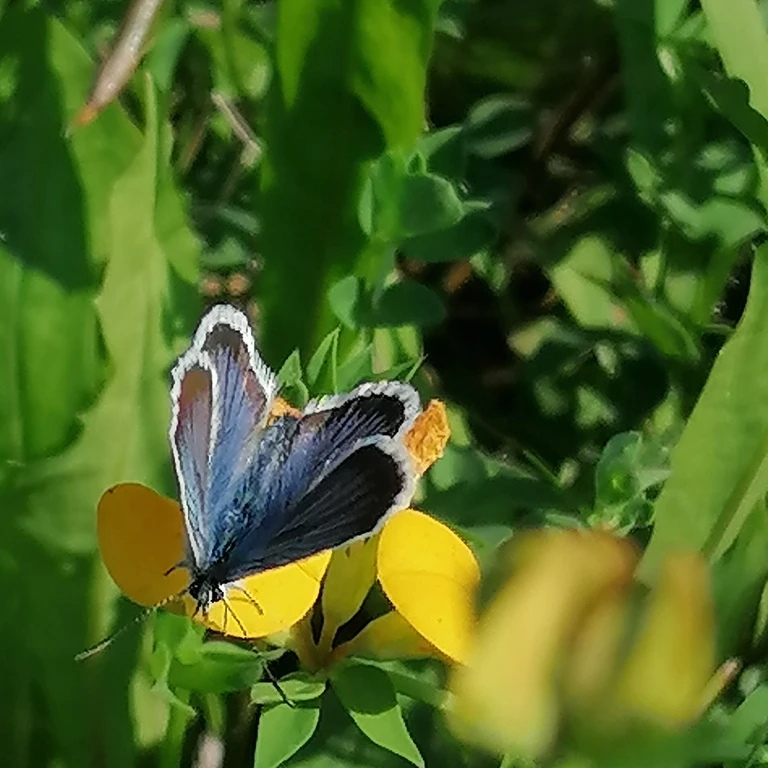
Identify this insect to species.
Plebejus argus
